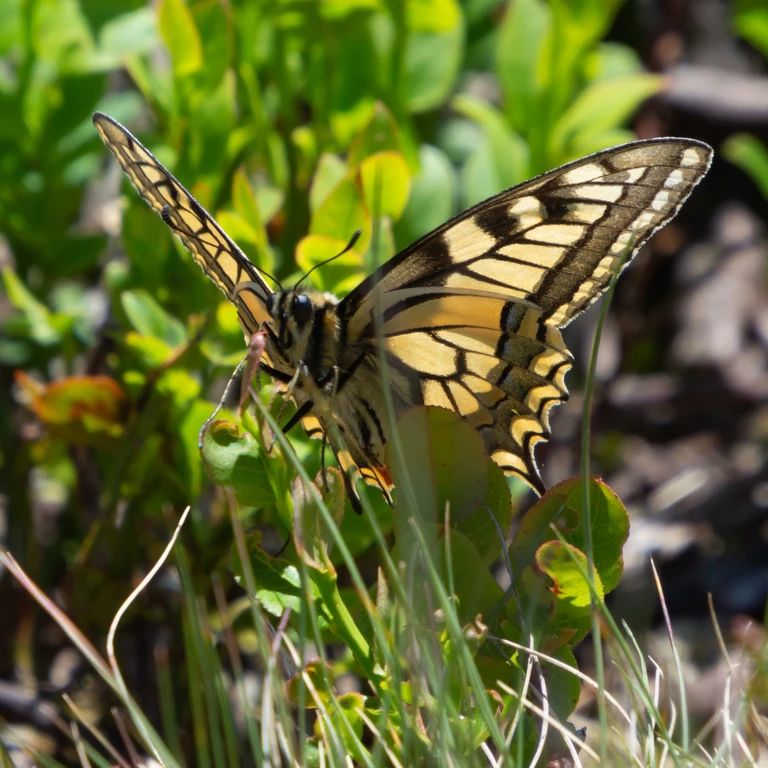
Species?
Papilio machaon
